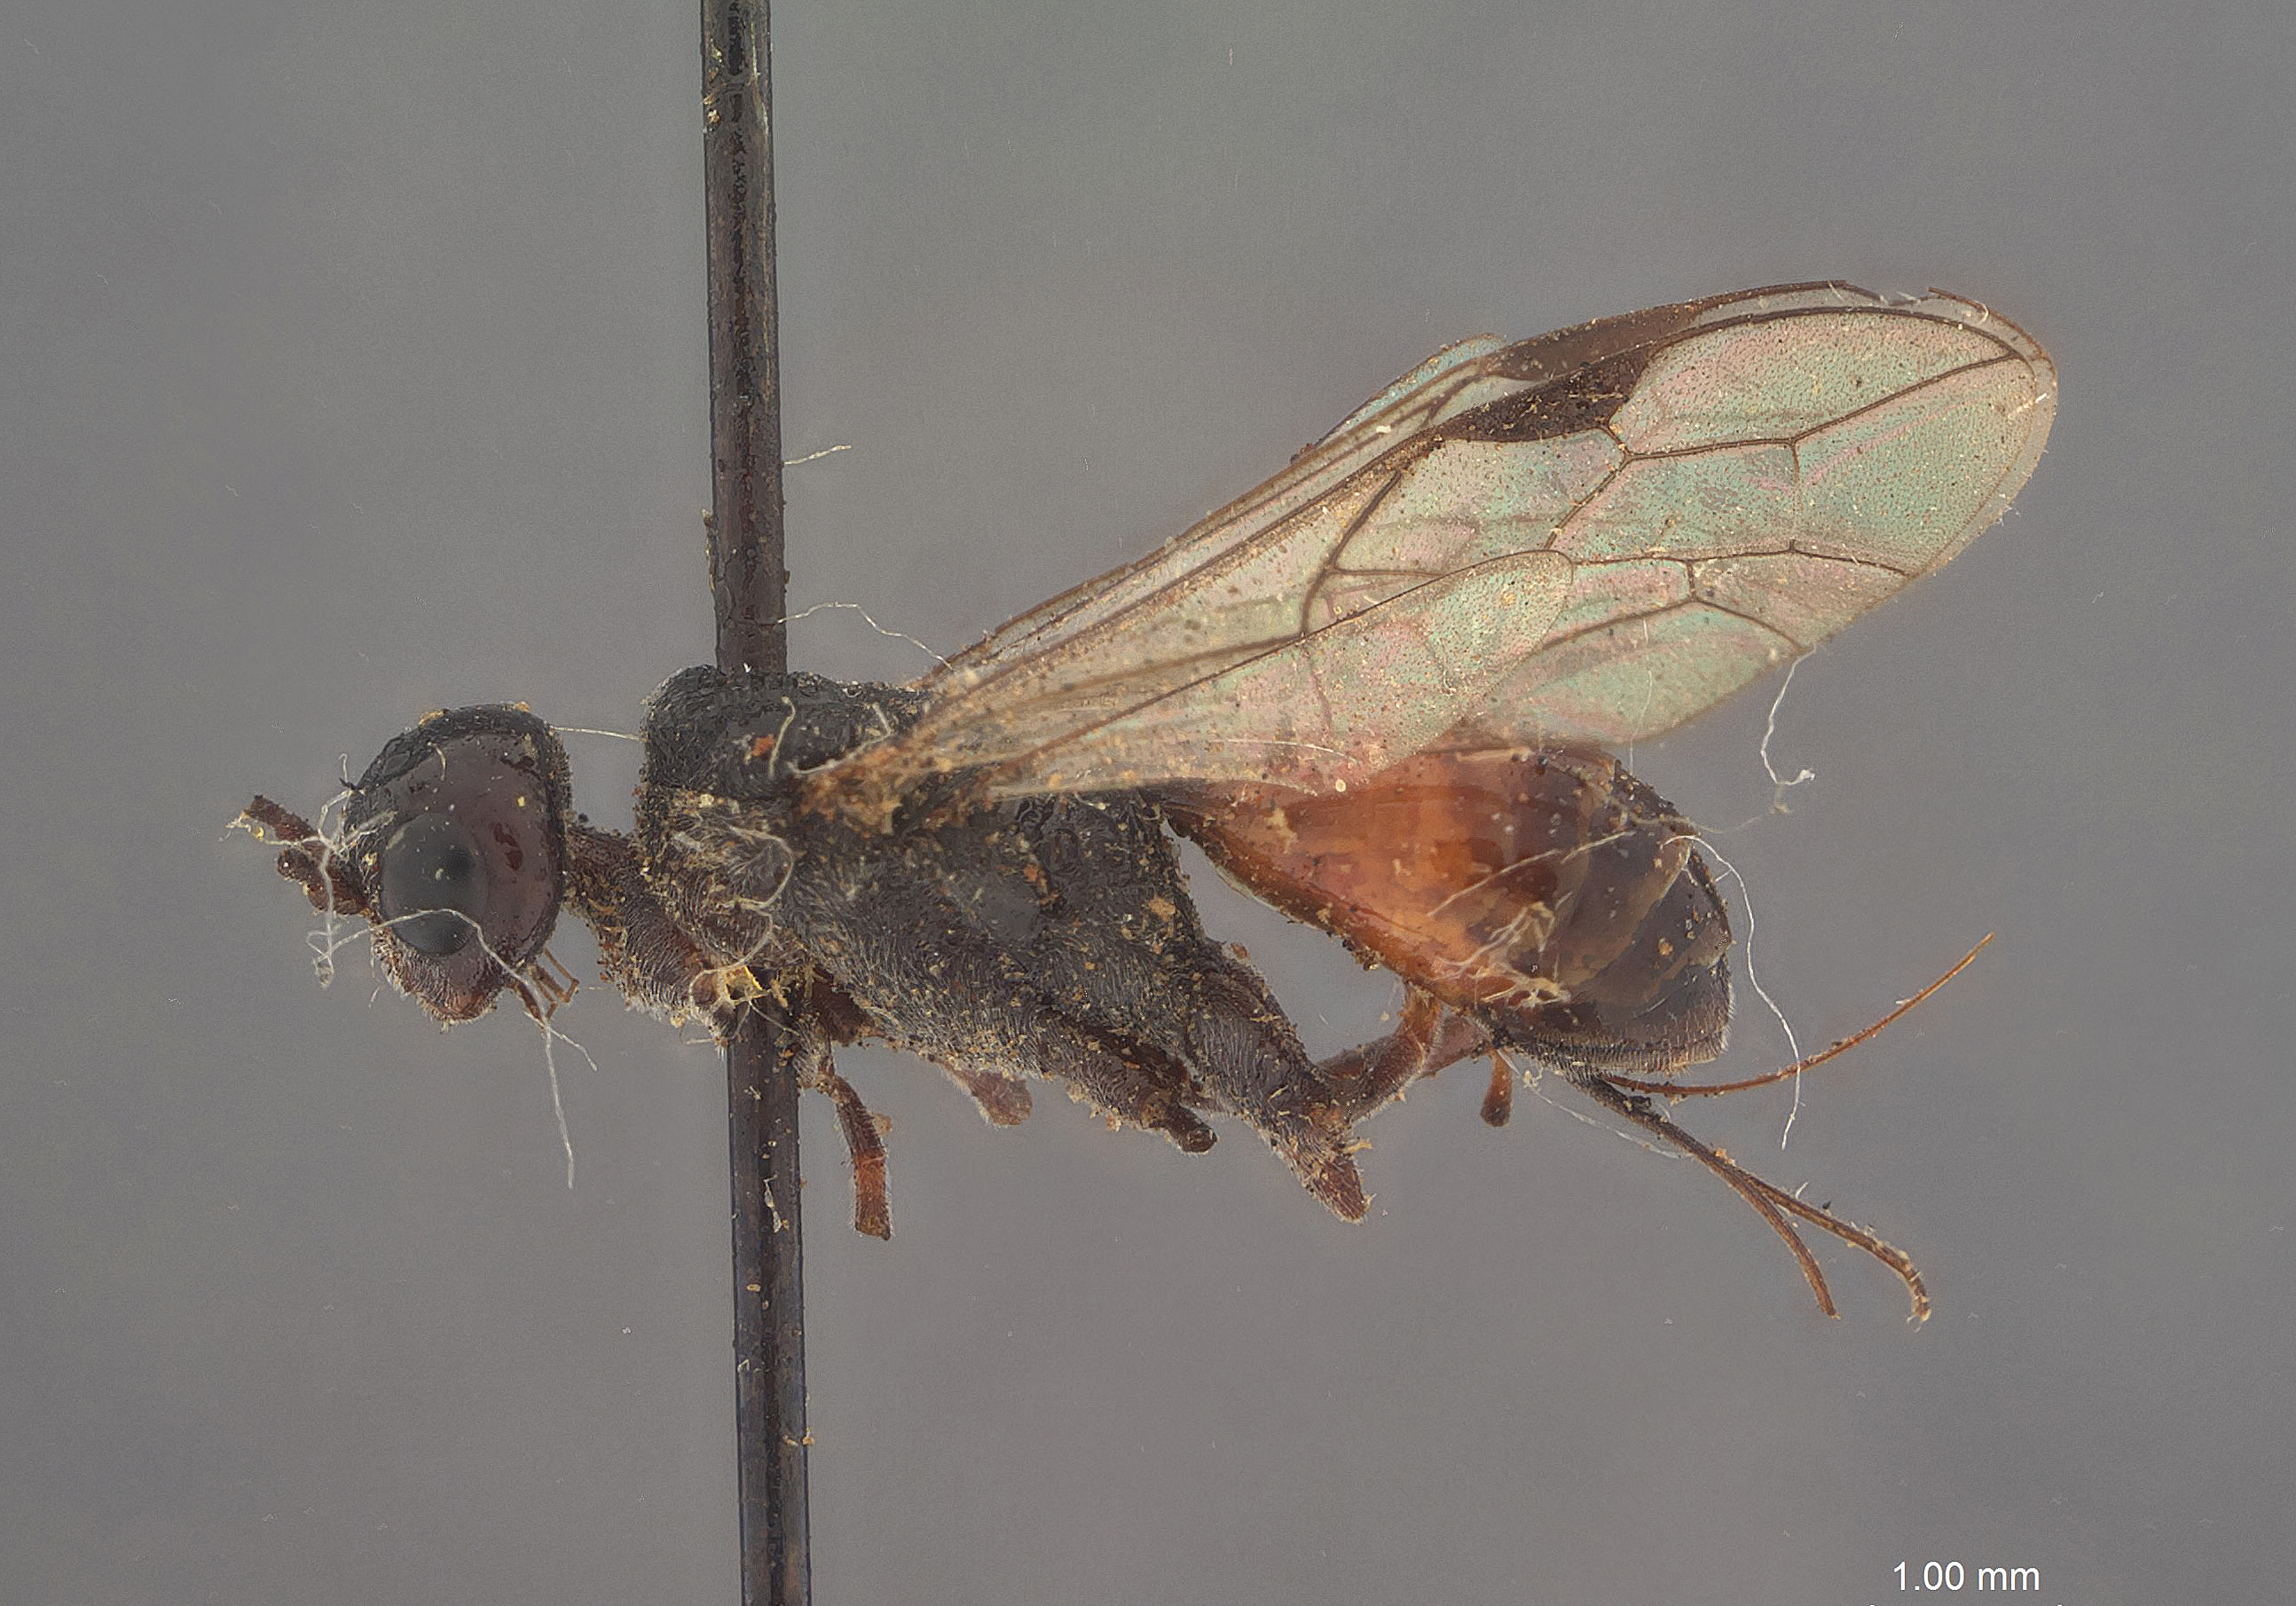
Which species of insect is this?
Pammegischia xiphydriae
